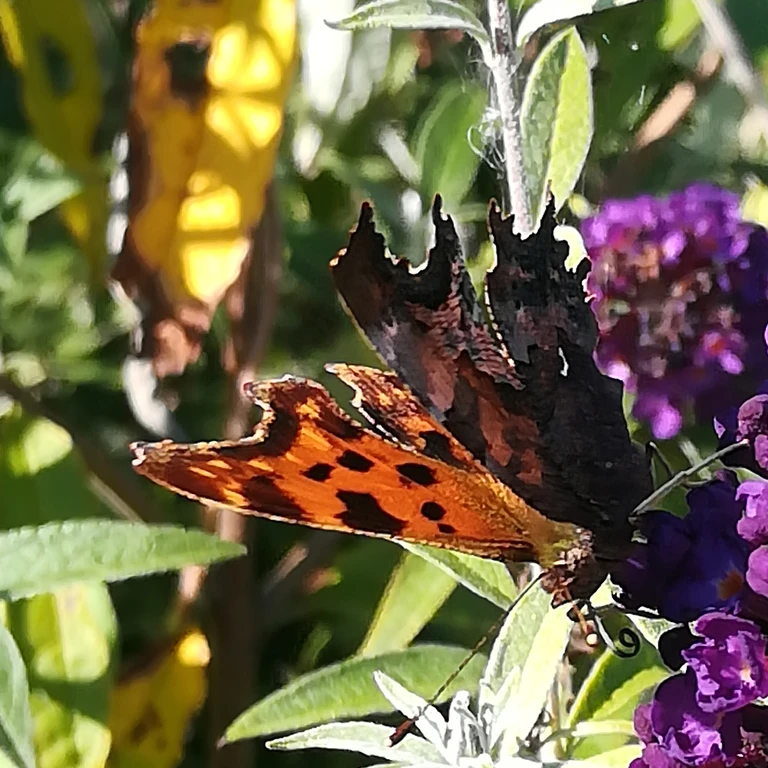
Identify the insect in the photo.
Polygonia c-album
